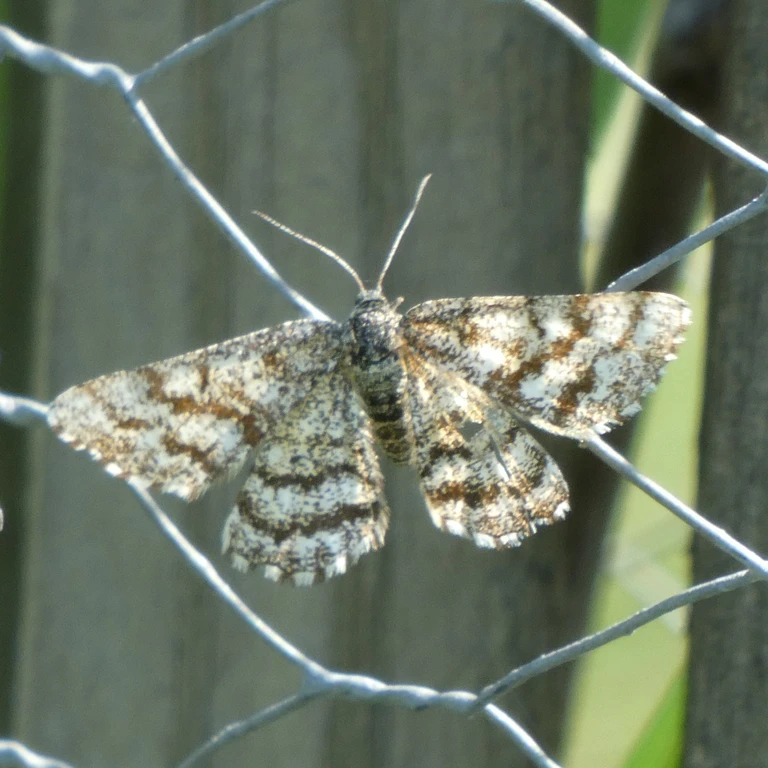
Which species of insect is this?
Ematurga atomaria
